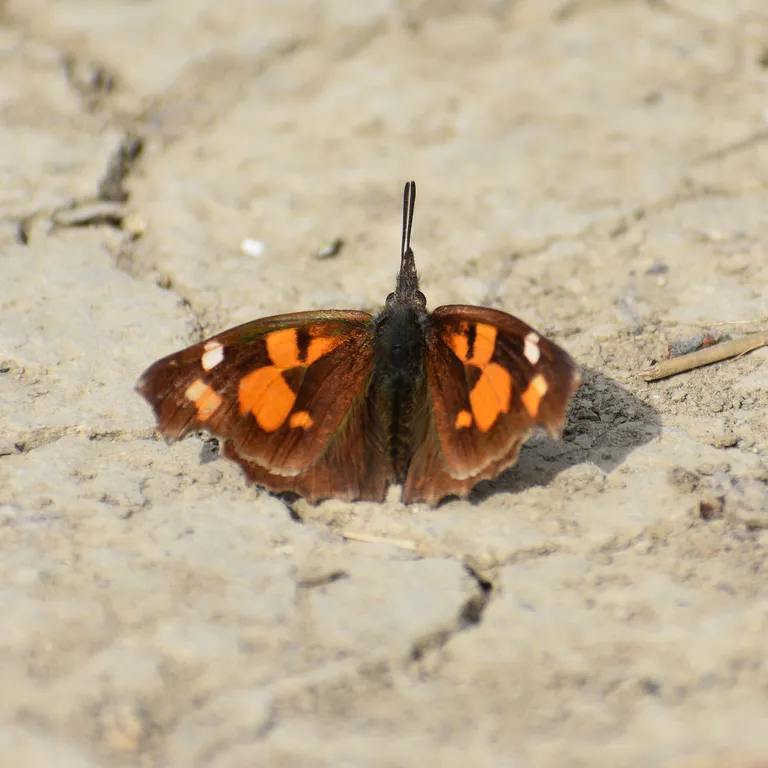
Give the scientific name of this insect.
Libythea celtis
